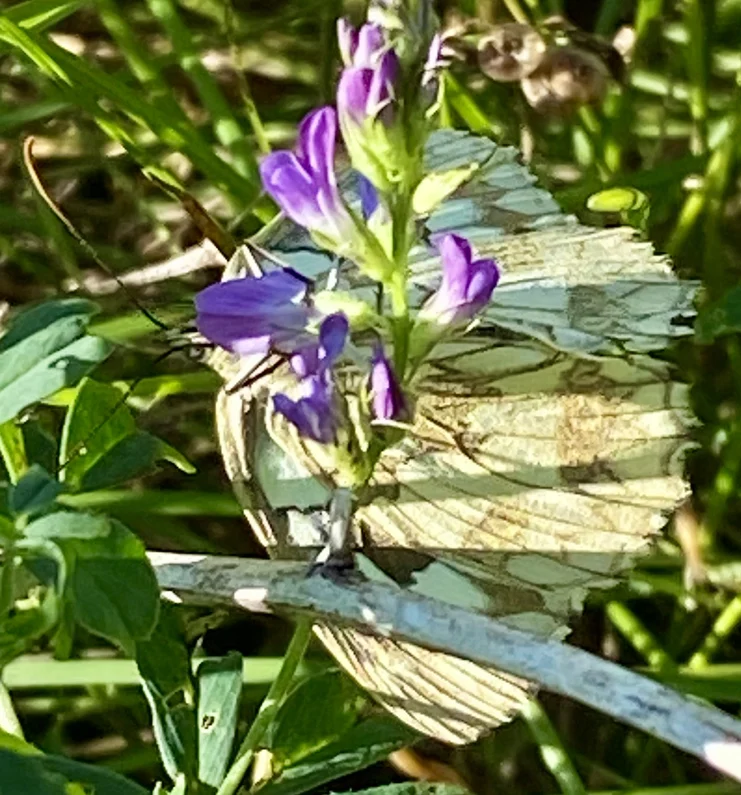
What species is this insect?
Melanargia galathea
